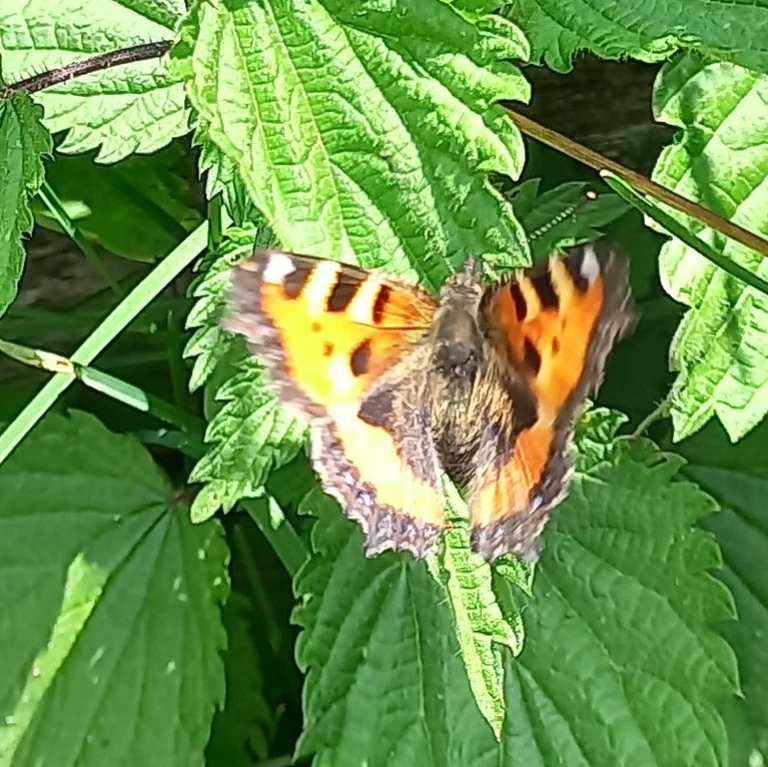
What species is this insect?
Aglais urticae
